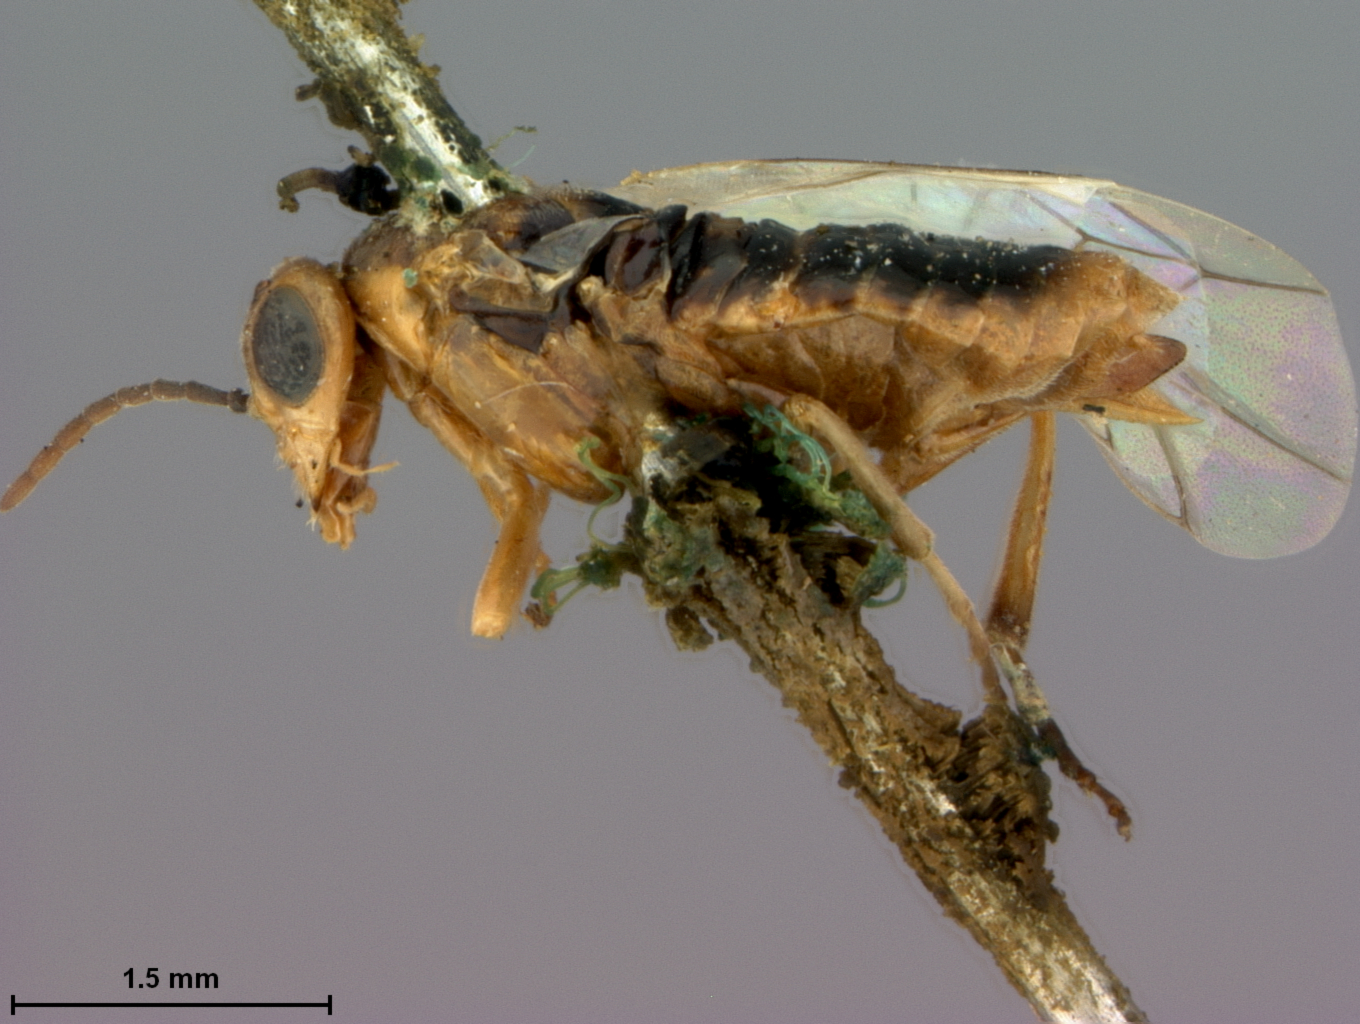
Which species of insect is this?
Hoplocampa montanicola
